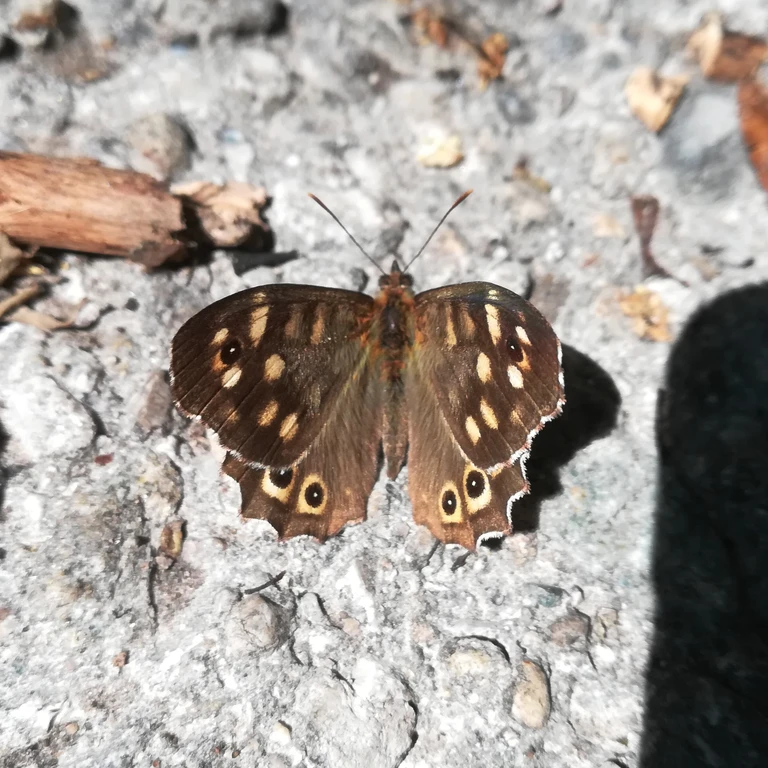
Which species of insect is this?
Pararge aegeria
